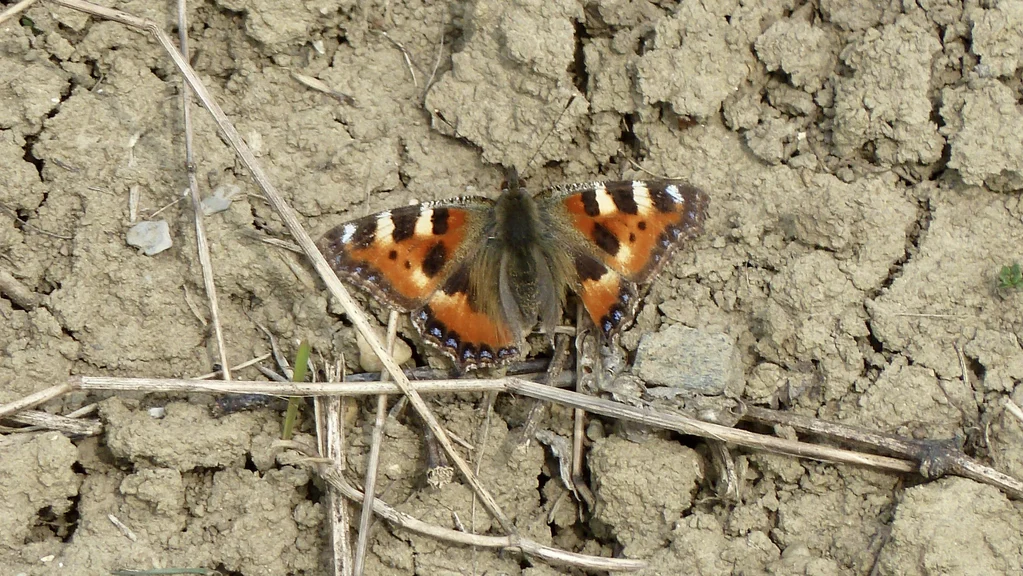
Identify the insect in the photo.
Aglais urticae
